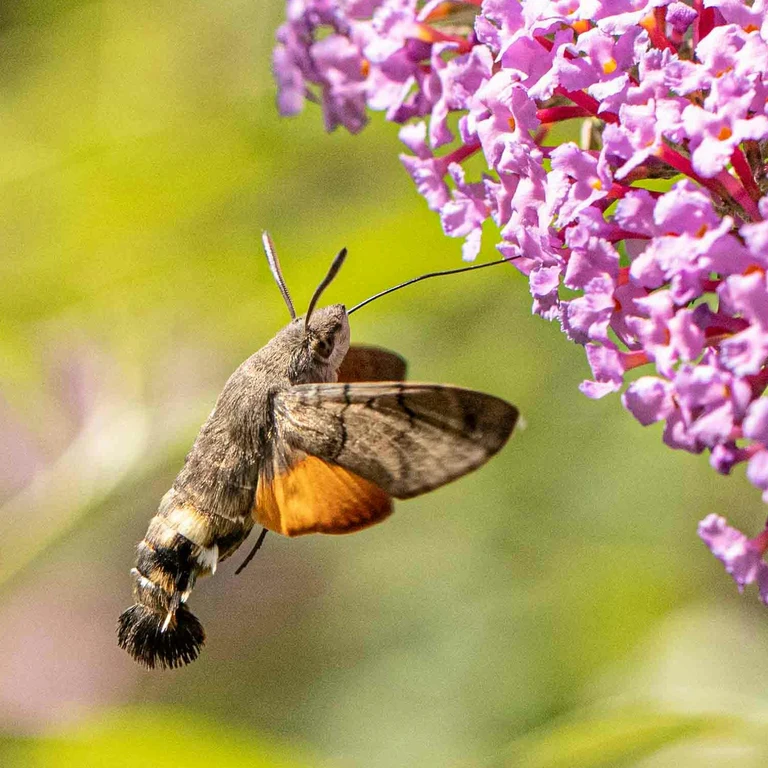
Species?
Macroglossum stellatarum
